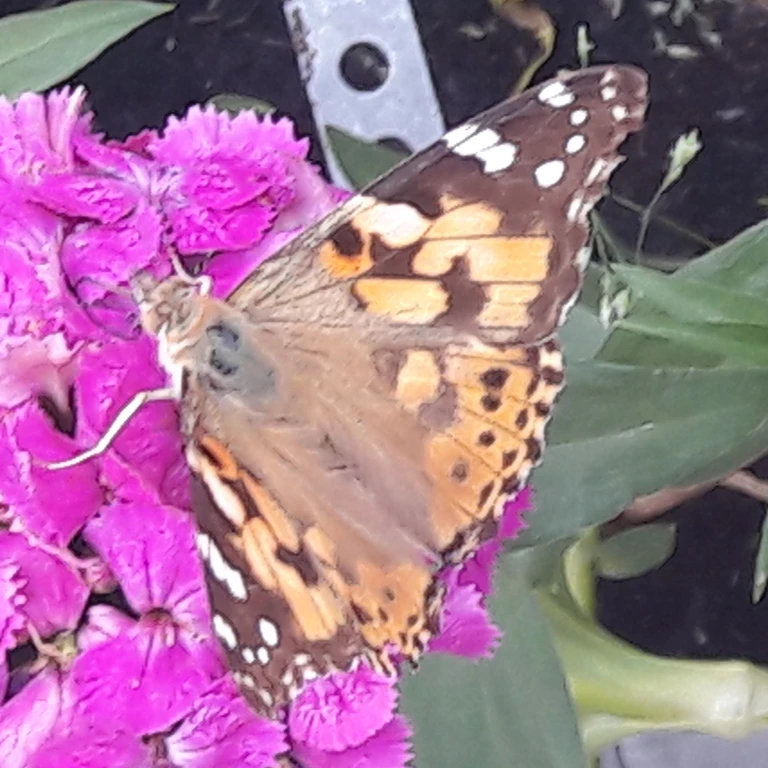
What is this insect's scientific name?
Vanessa cardui
